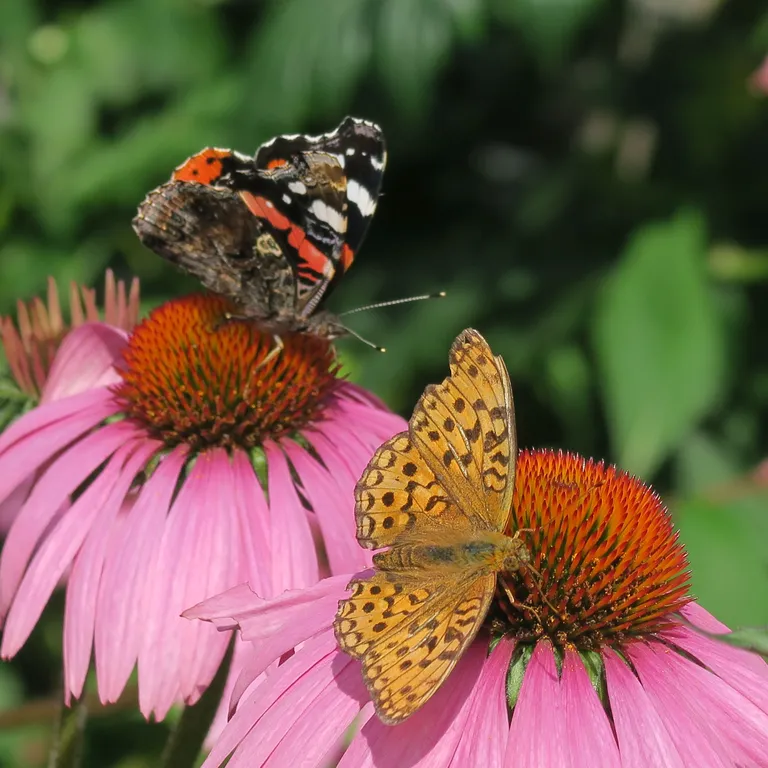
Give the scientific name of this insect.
Fabriciana adippe
